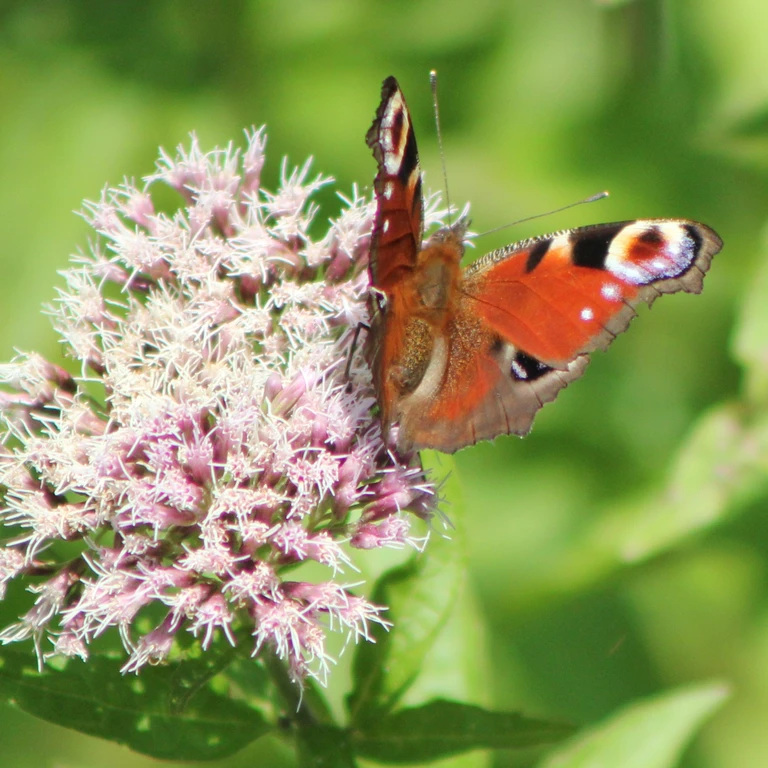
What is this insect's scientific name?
Aglais io
